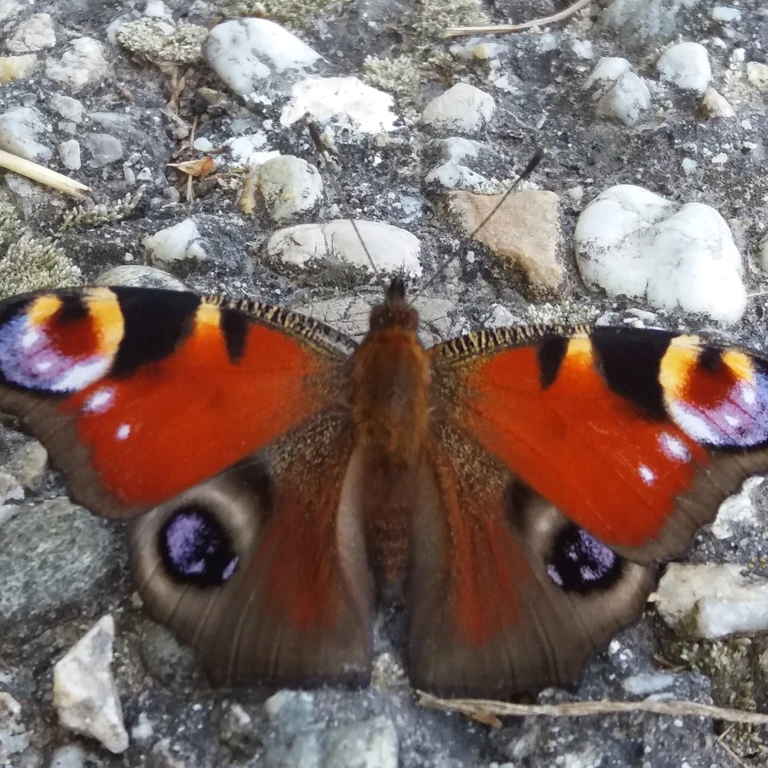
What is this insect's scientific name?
Aglais io
